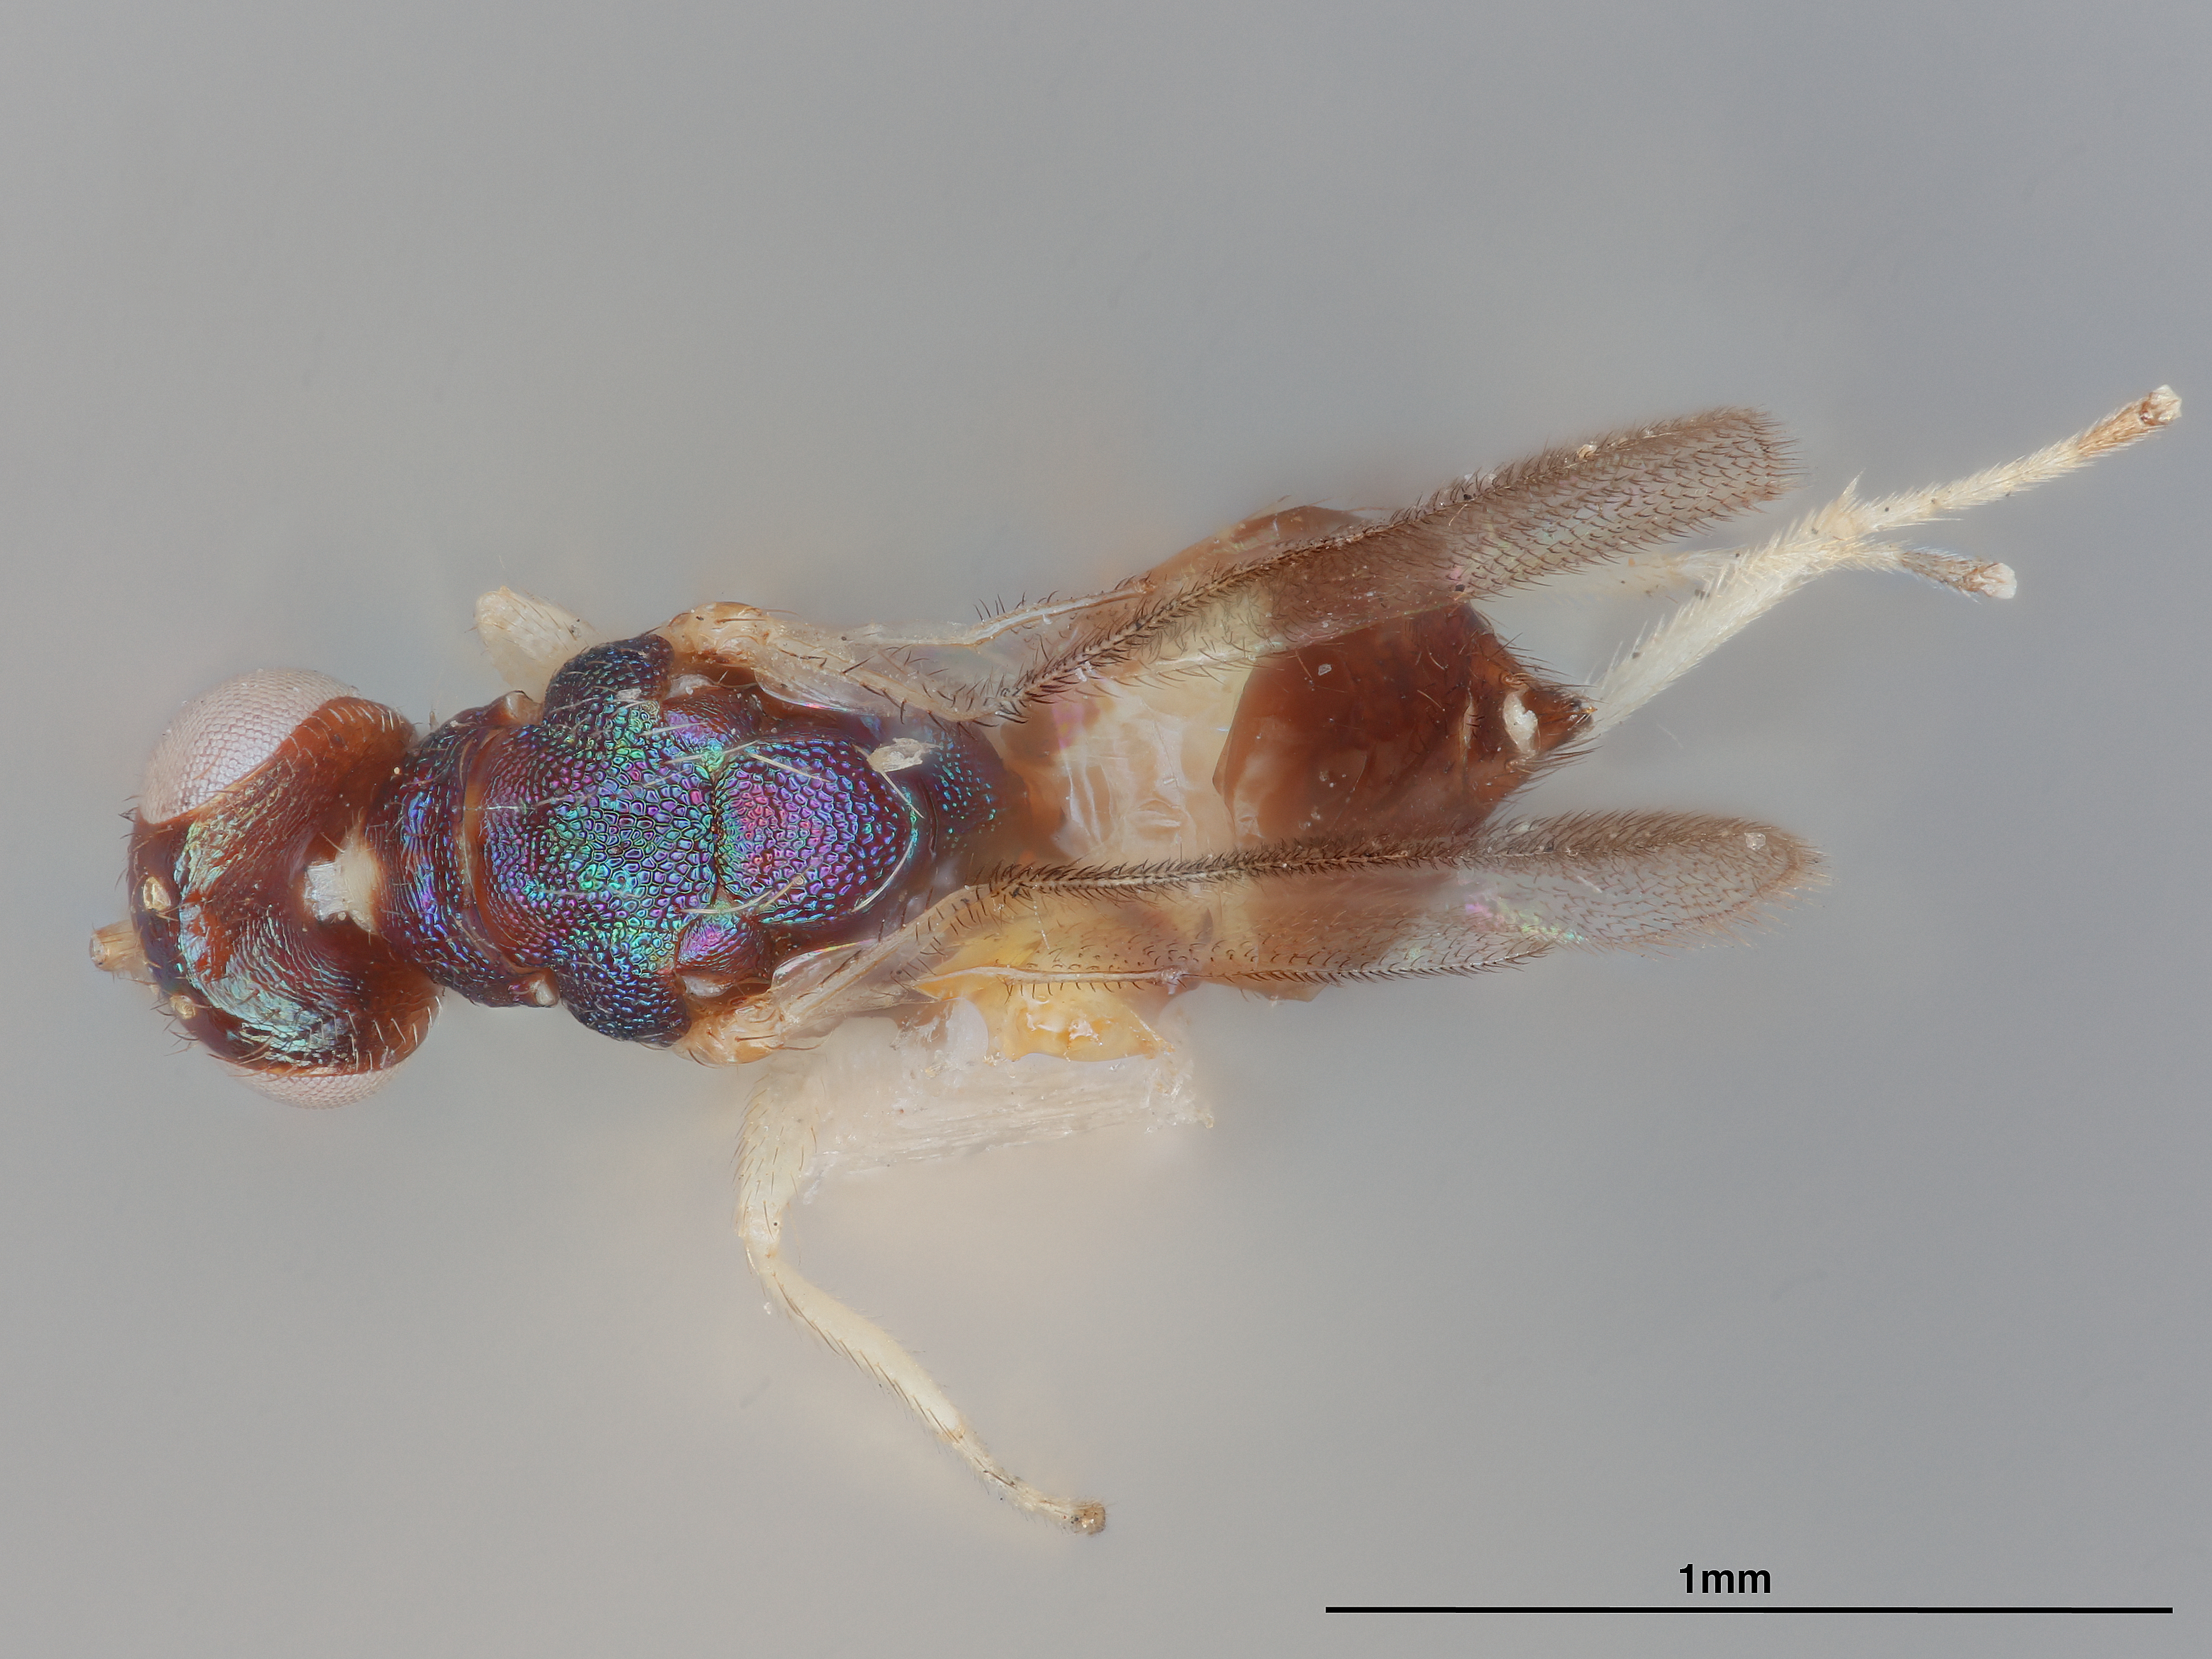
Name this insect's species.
Diaulomella javensis
